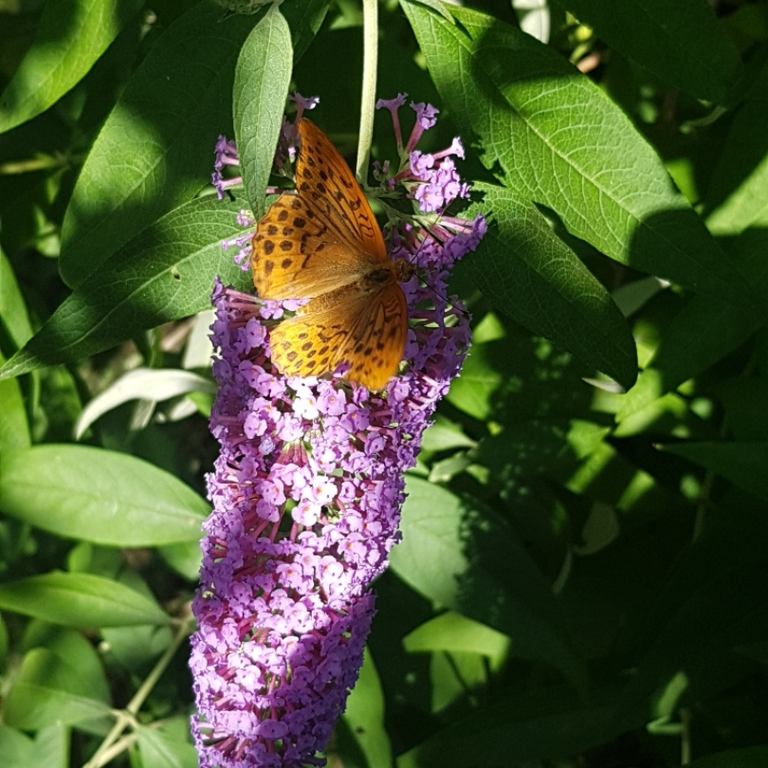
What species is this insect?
Argynnis paphia
